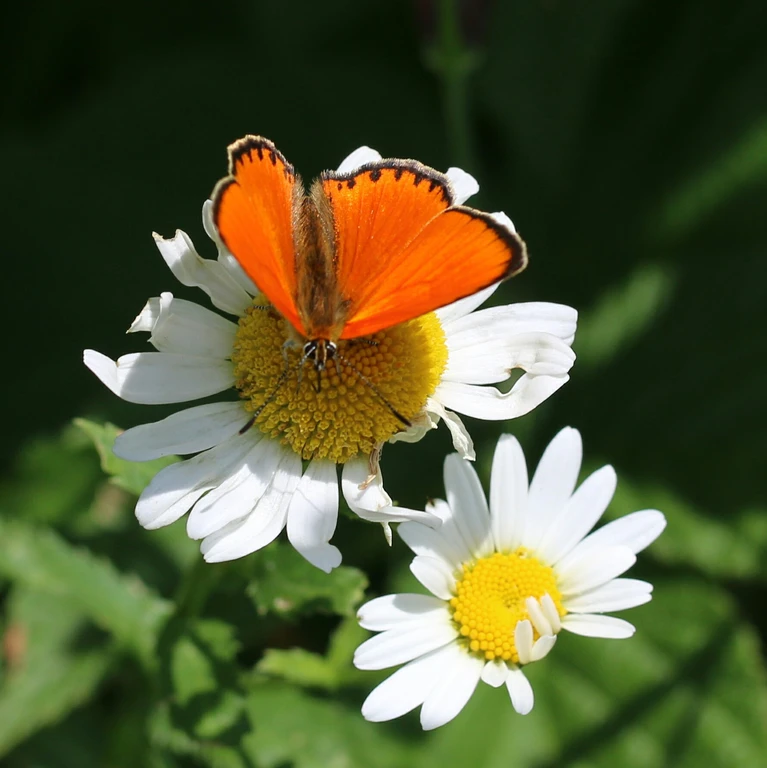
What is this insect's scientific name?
Lycaena virgaureae
